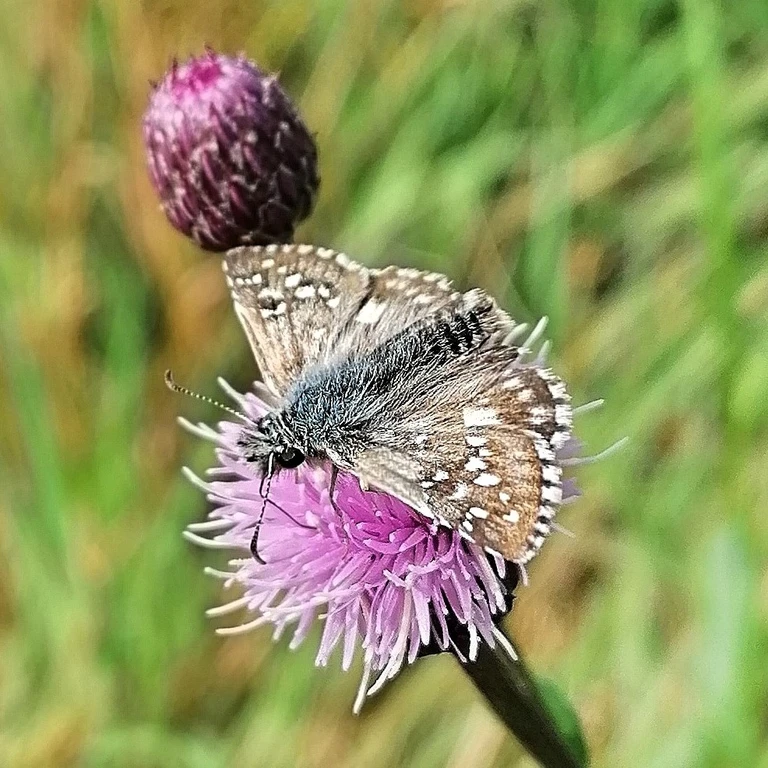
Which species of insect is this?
Pyrgus armoricanus
